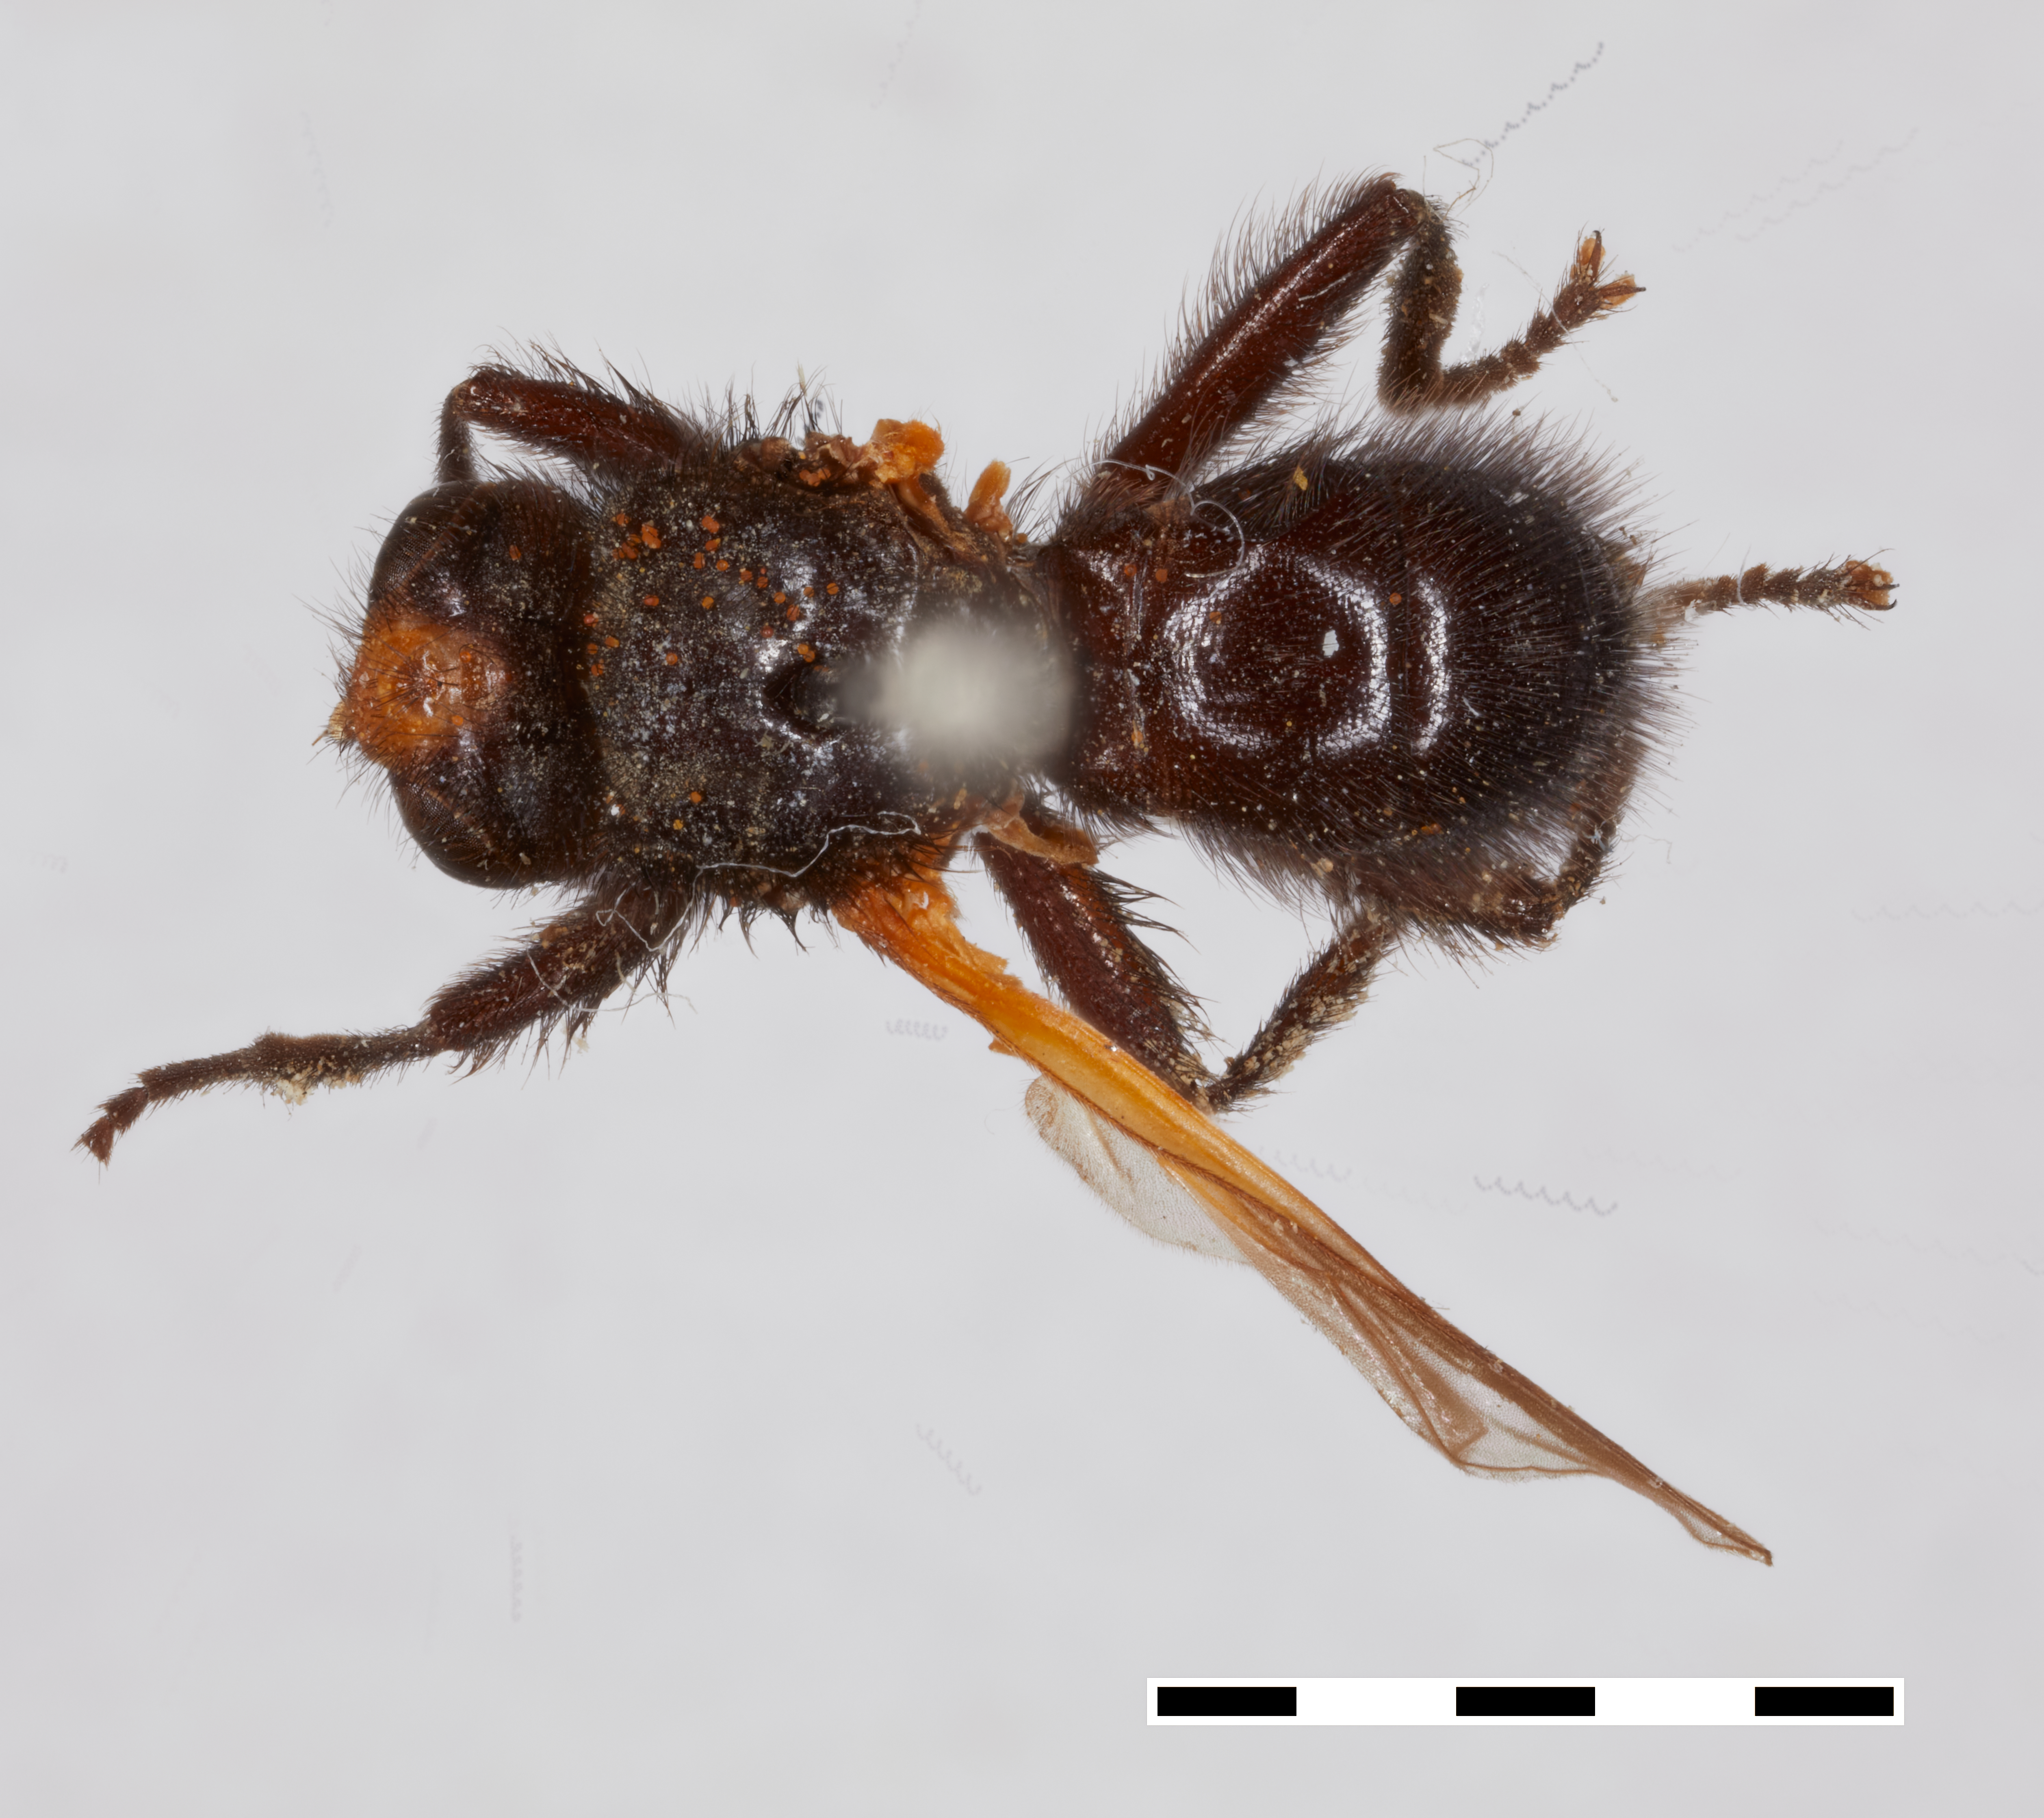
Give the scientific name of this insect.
Melanosoma carbonaria
